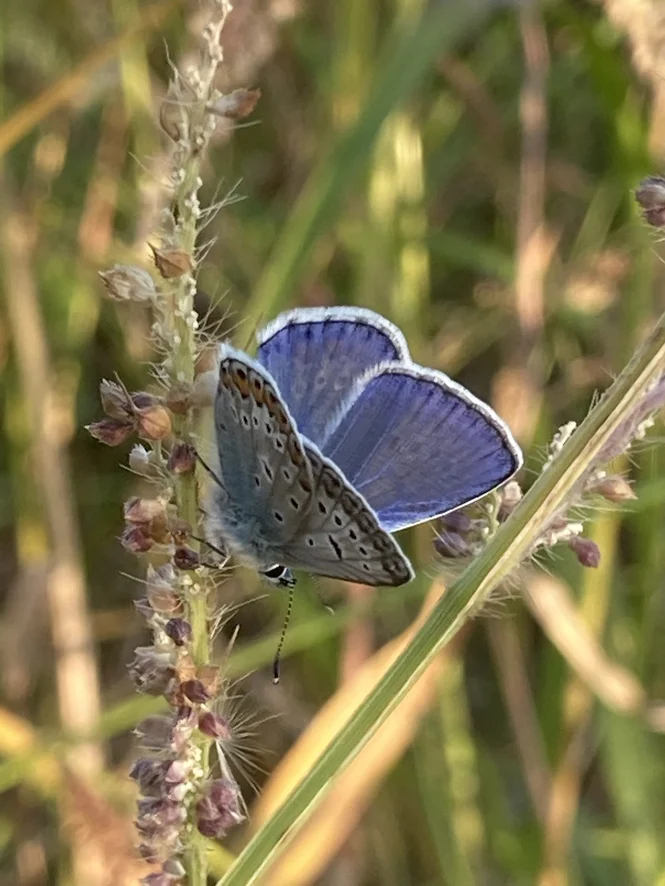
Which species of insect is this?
Polyommatus icarus
